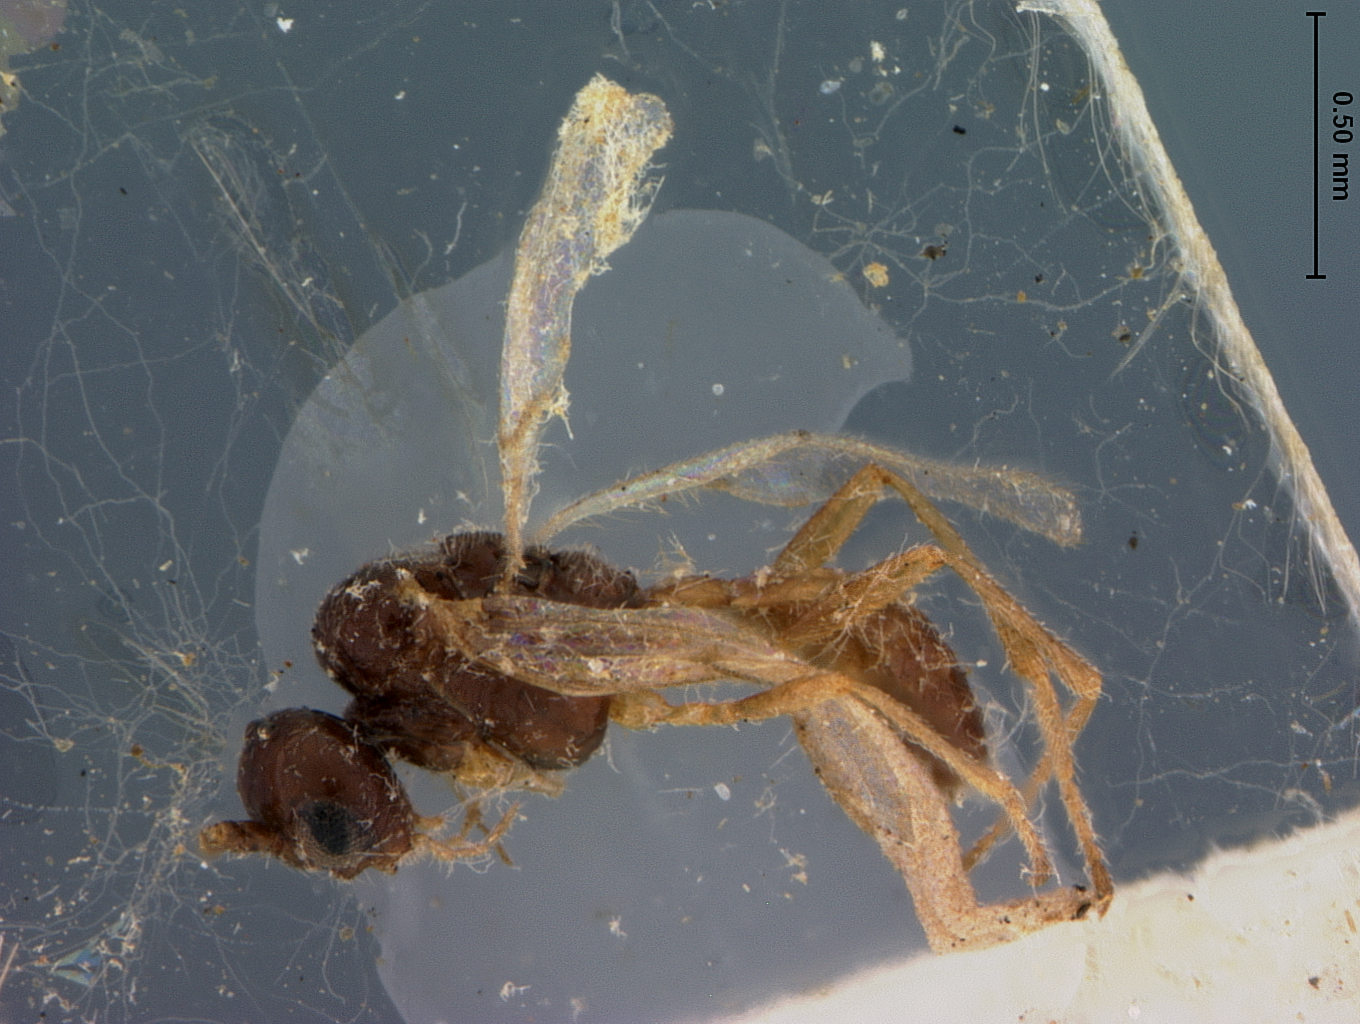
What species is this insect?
Paron cerasaphis
